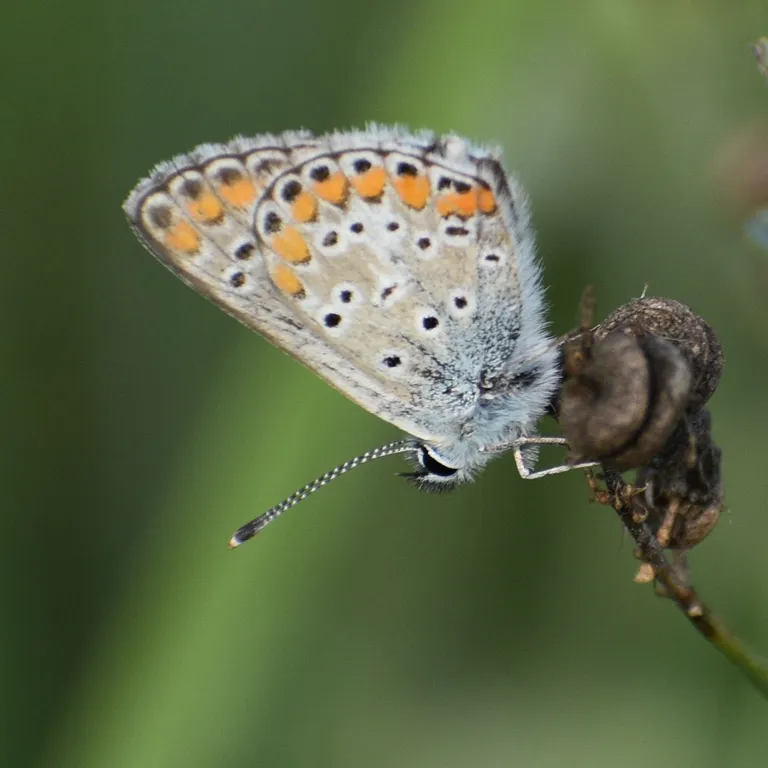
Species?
Aricia agestis/artaxerxes
